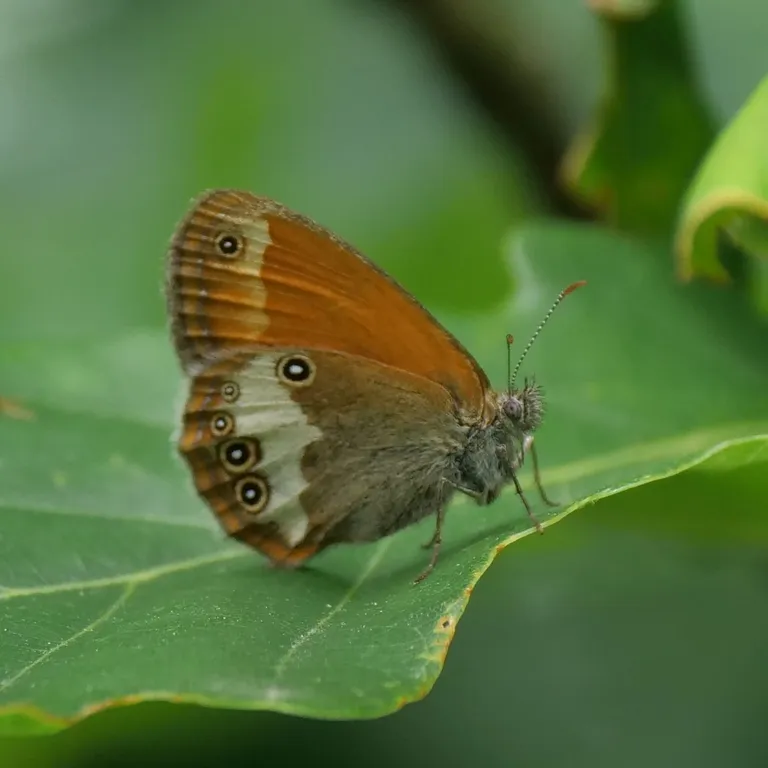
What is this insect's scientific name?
Coenonympha arcania
